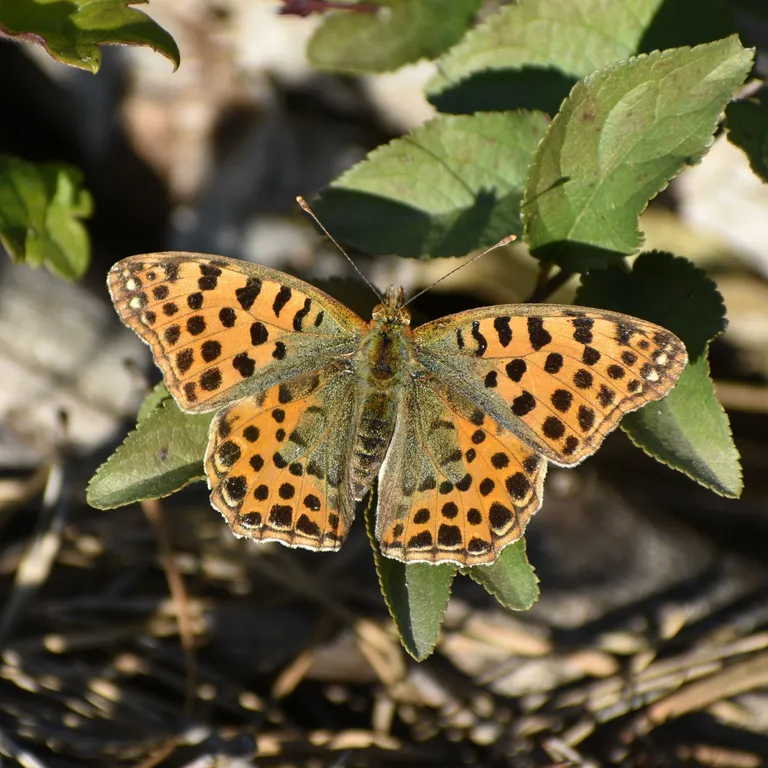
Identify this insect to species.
Issoria lathonia
